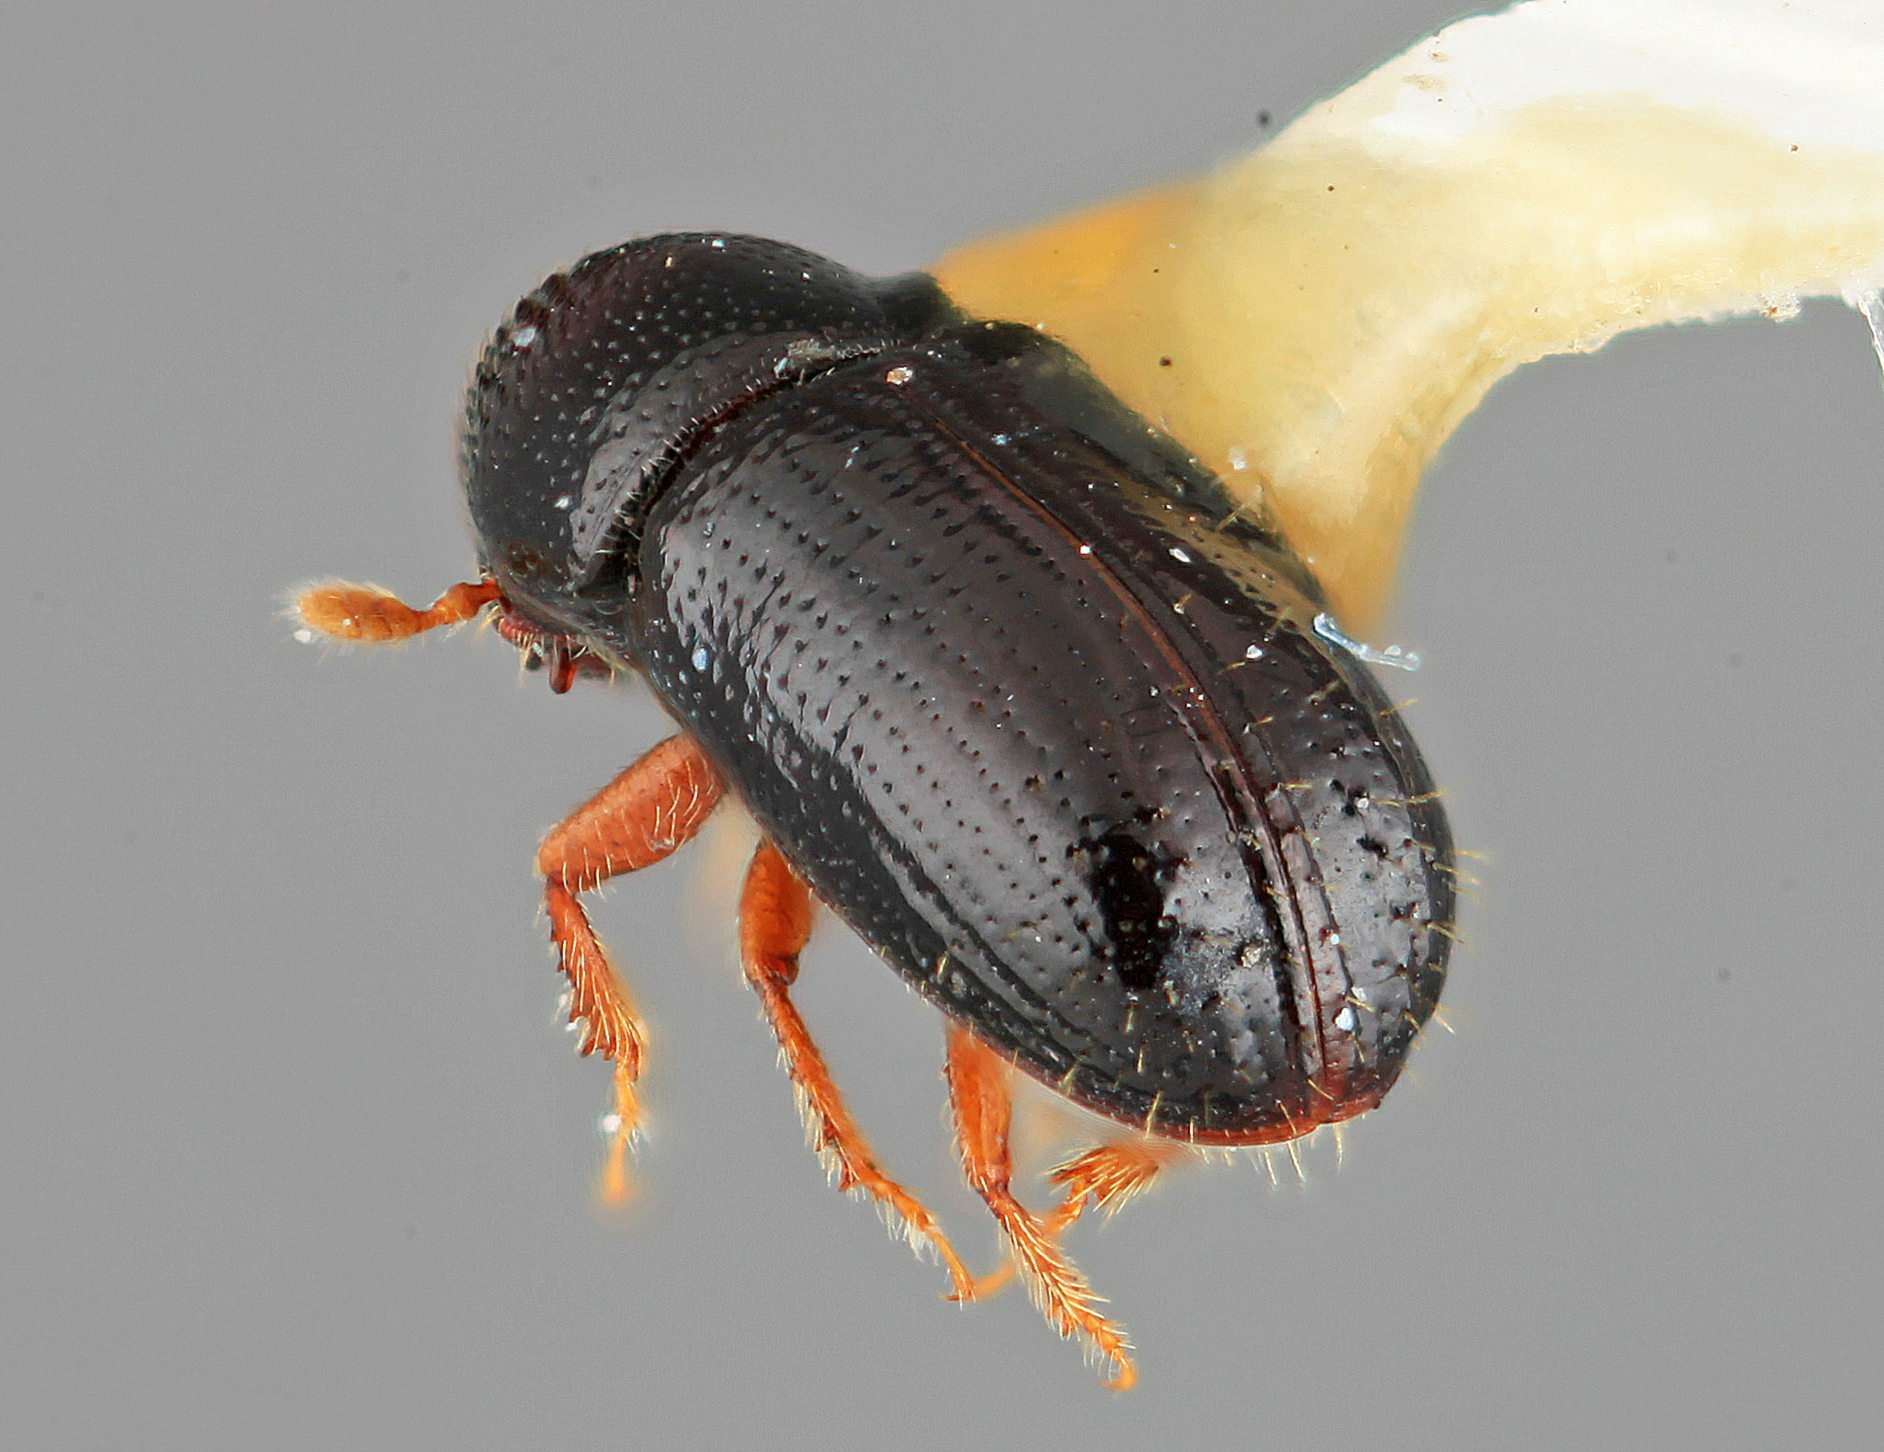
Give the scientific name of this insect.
Pityophthorus timidulus
